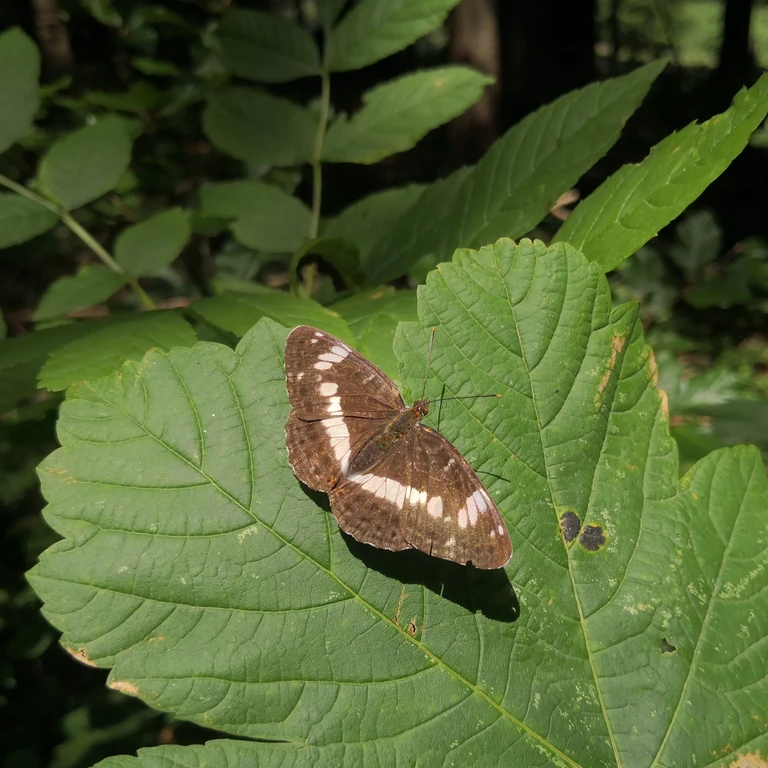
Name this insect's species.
Limenitis camilla (also Ladoga camilla)
